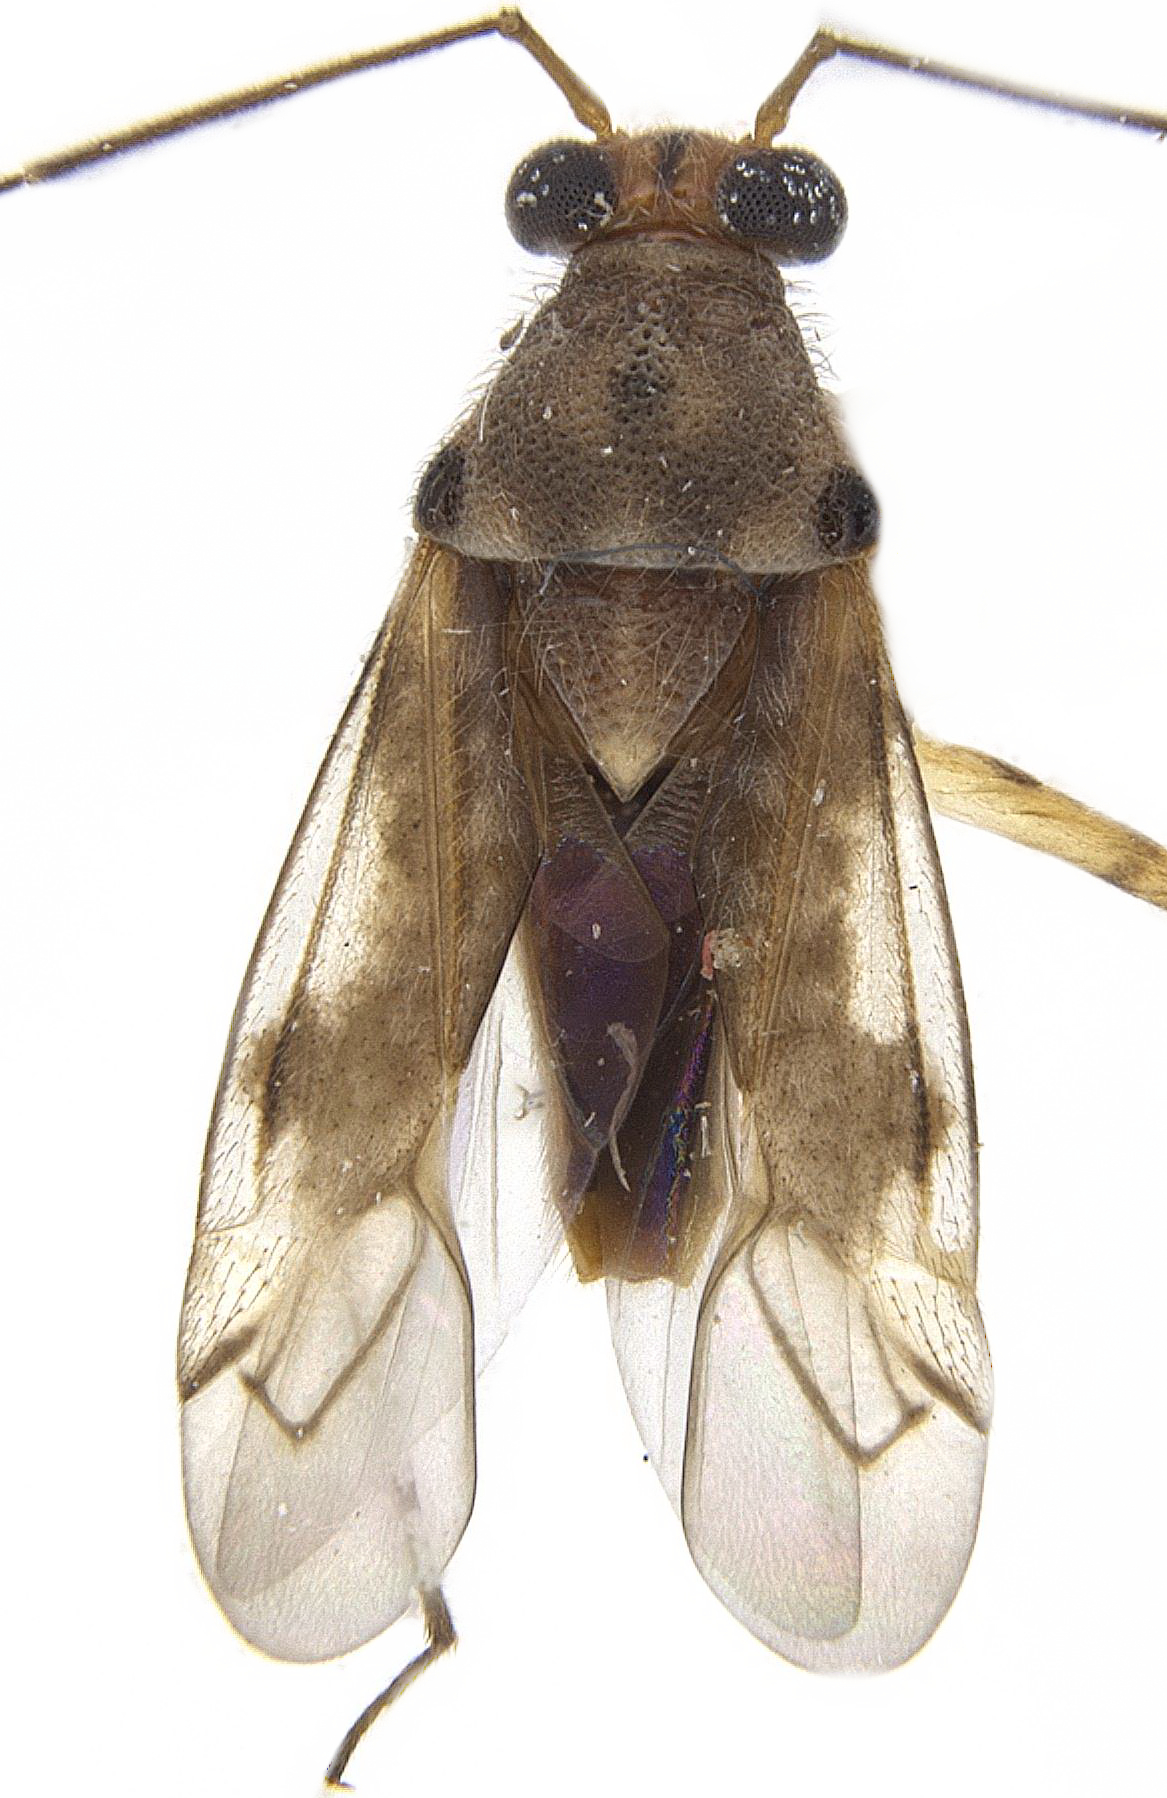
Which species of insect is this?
Argenis incisuratus
